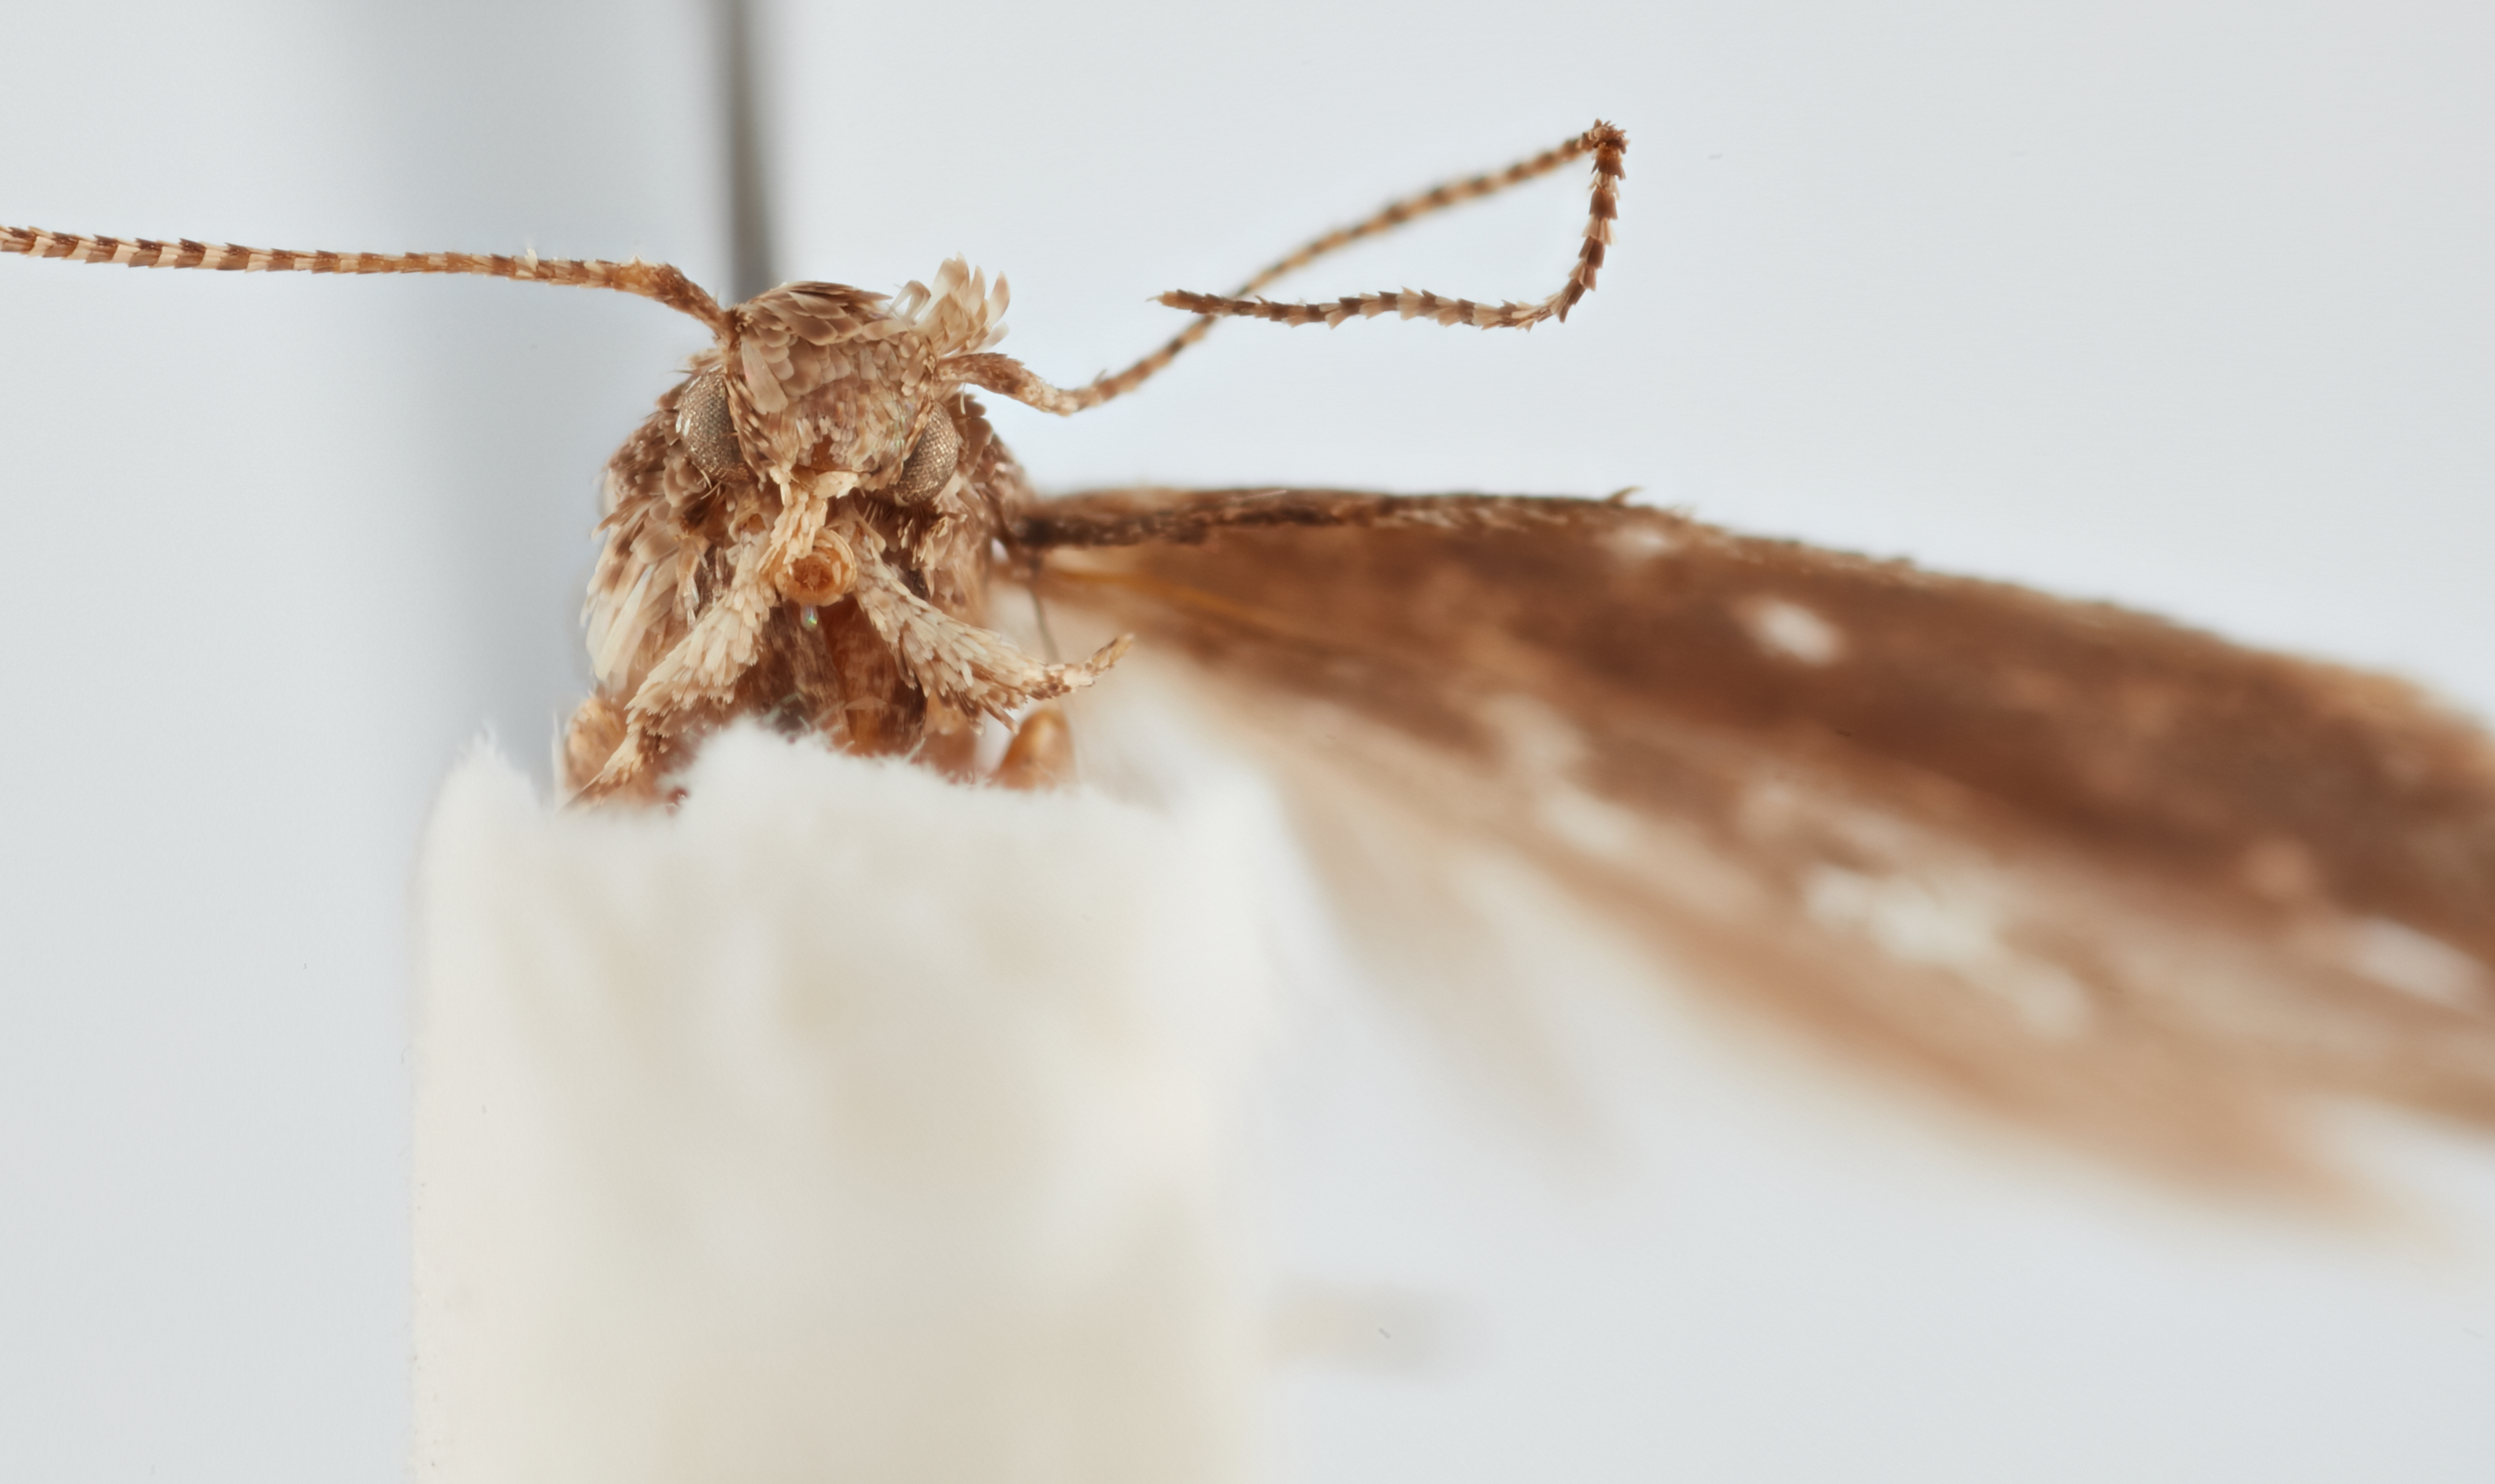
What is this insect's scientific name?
Gnorimoschema absoluta
